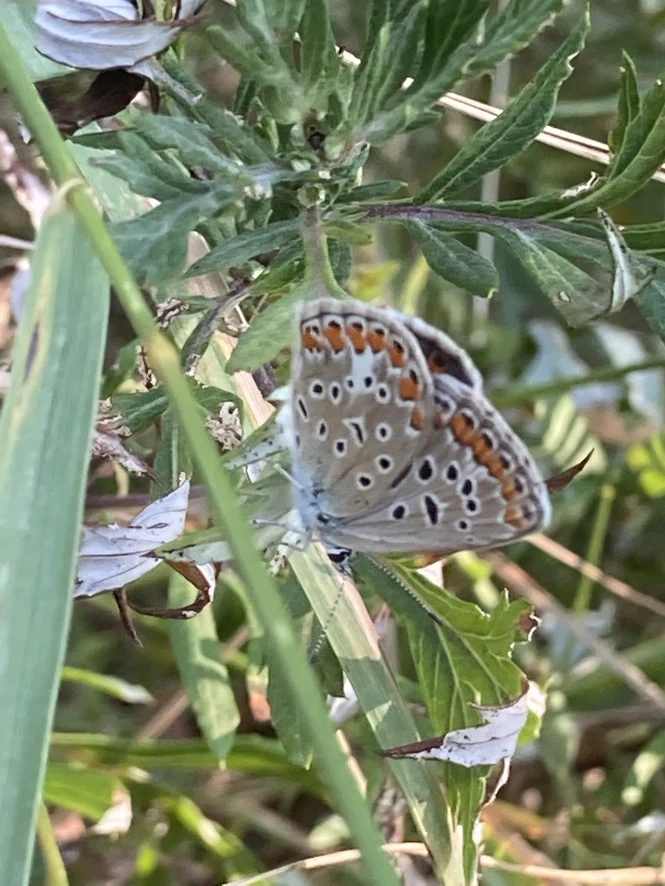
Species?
Polyommatus icarus
